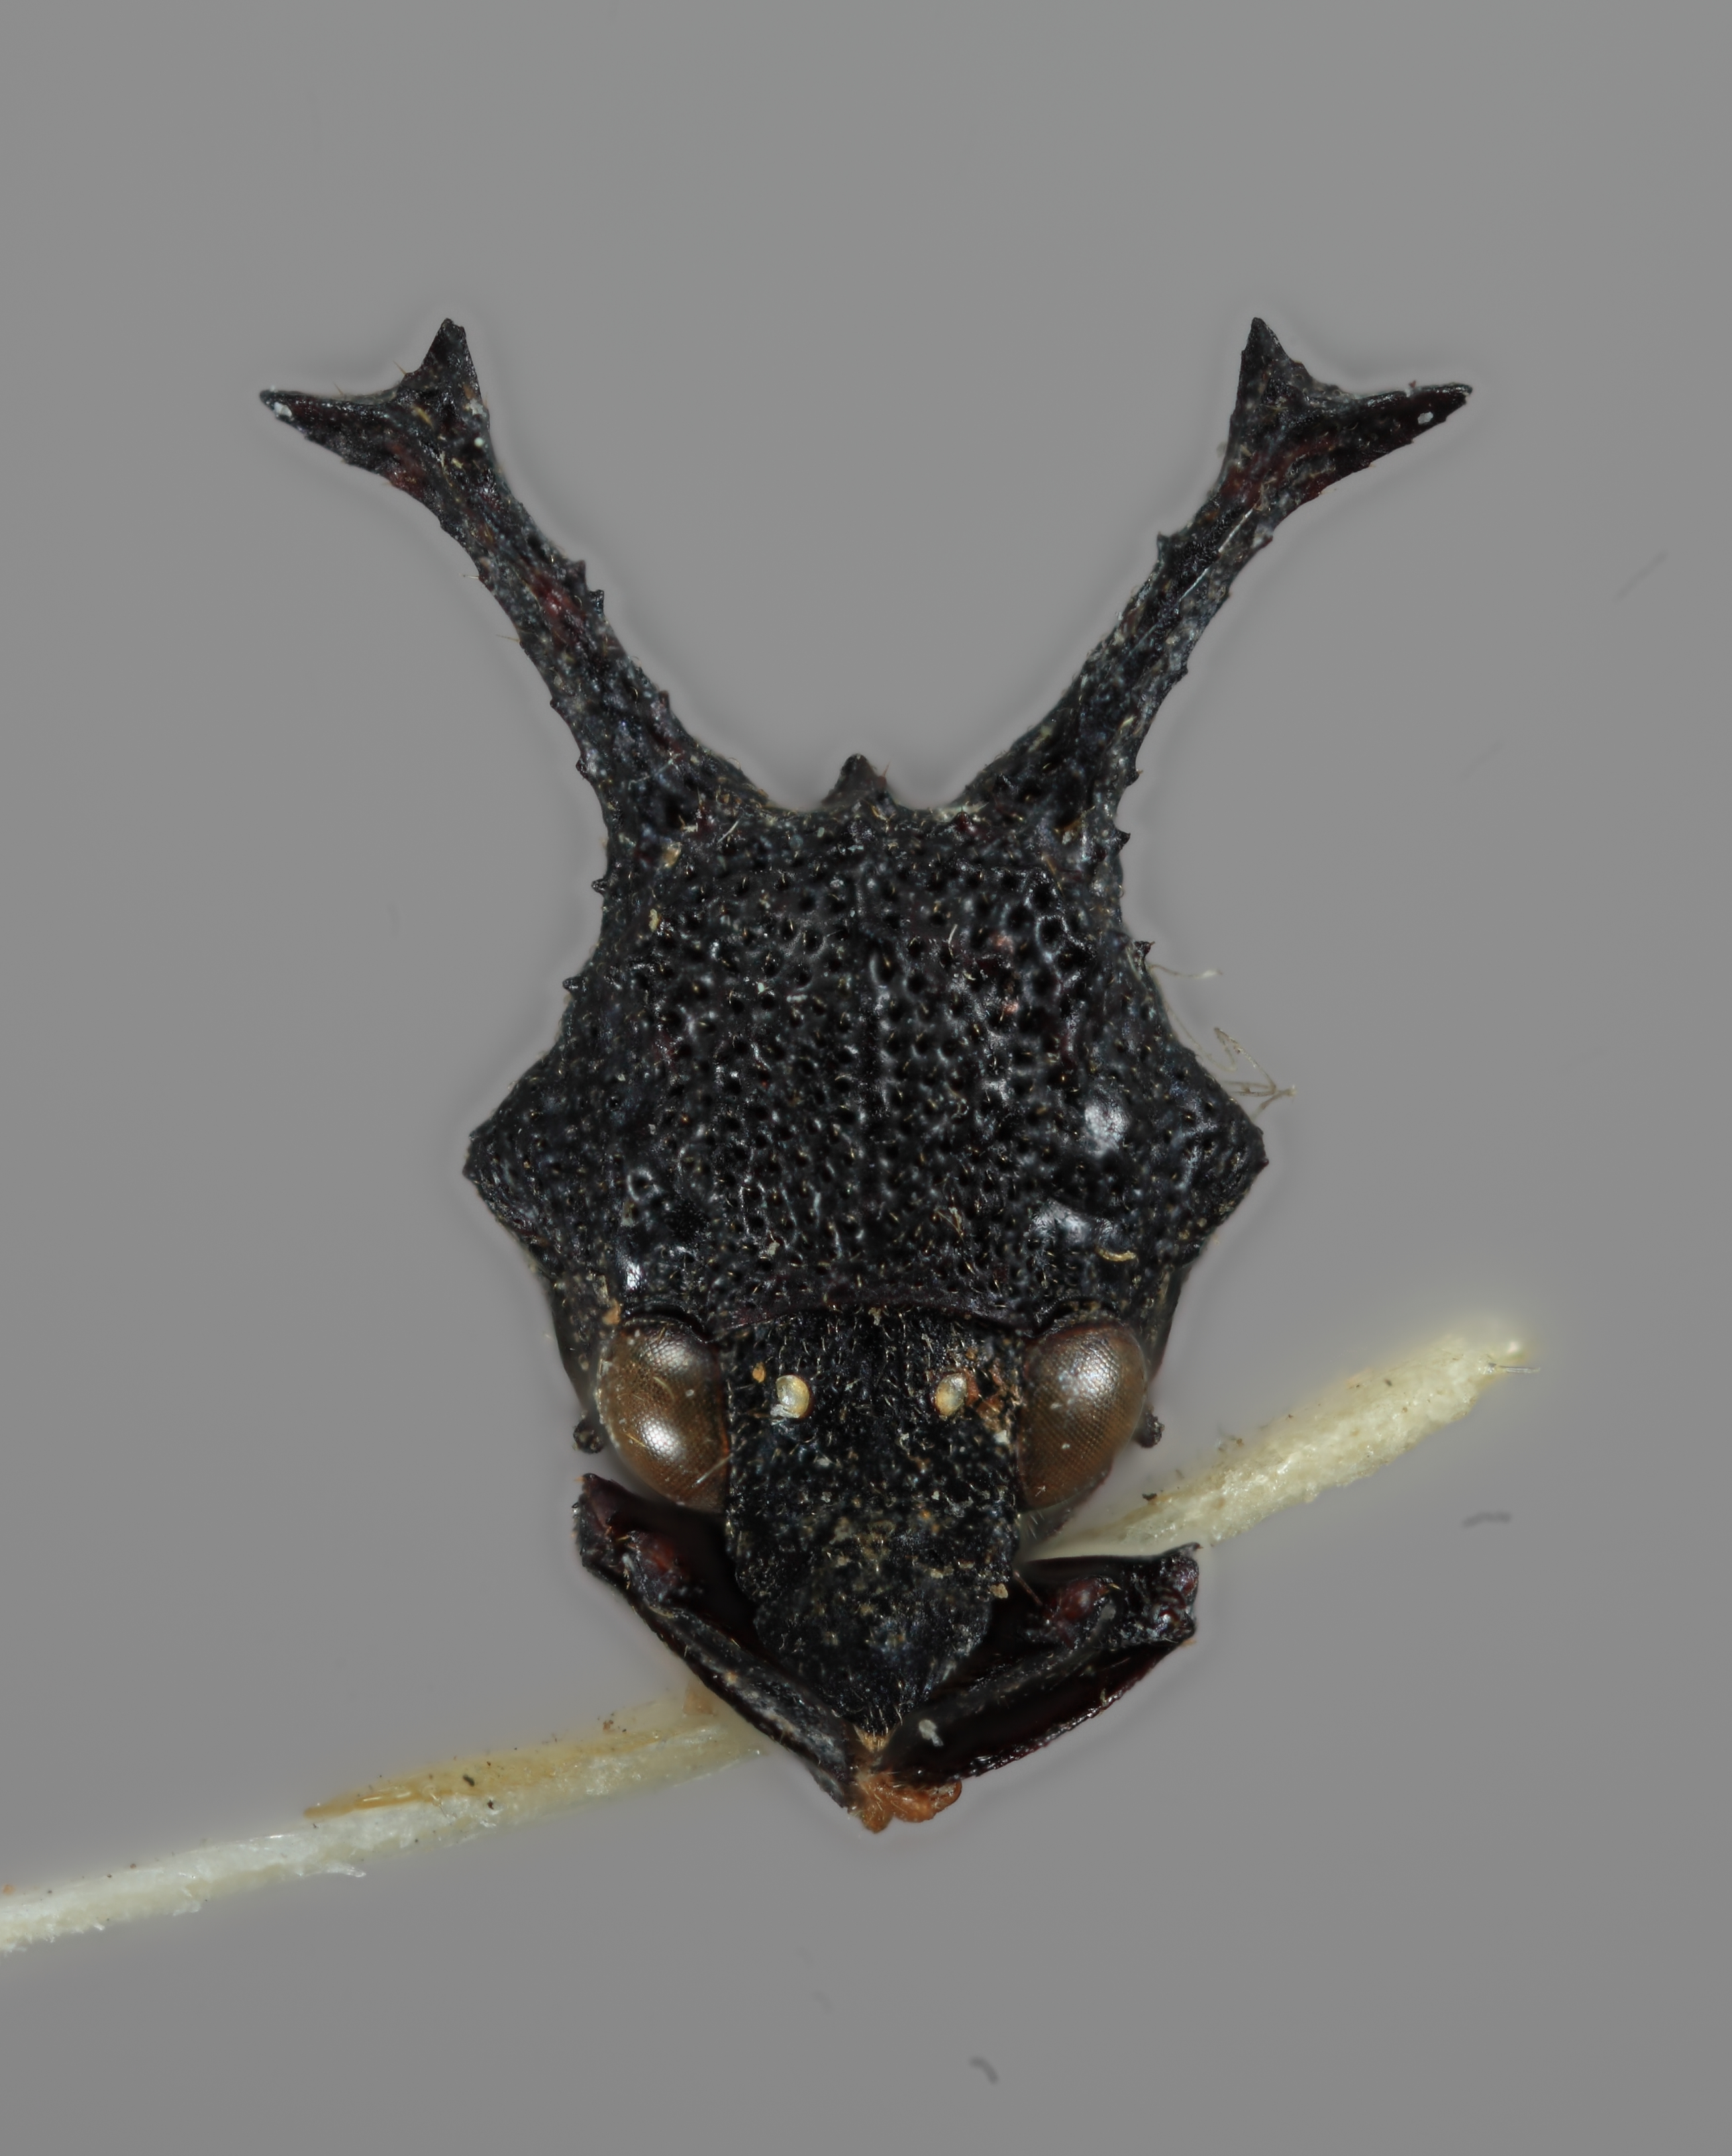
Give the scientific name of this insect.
Notocera spinidorsa
